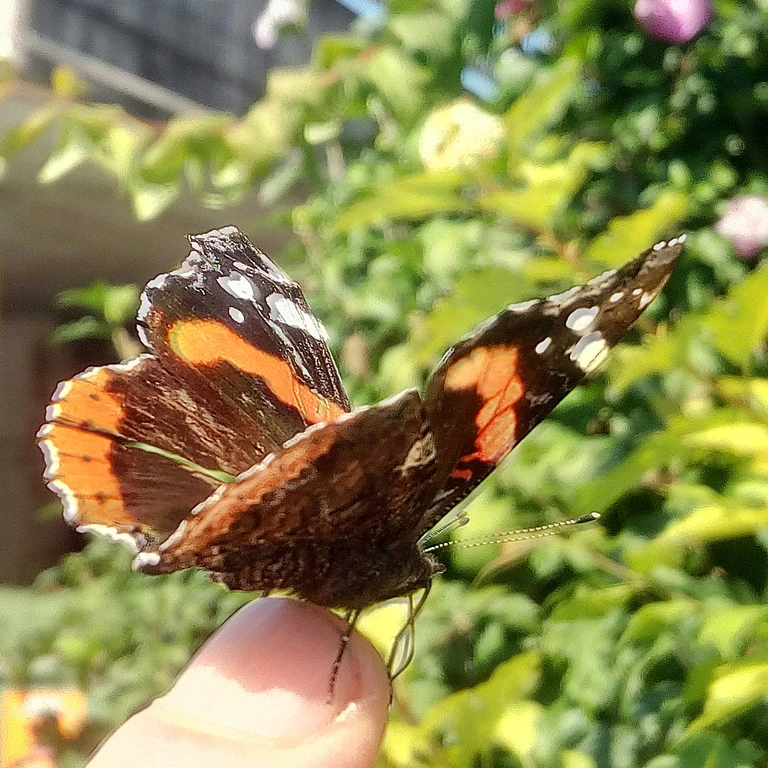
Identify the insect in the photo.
Vanessa atalanta
